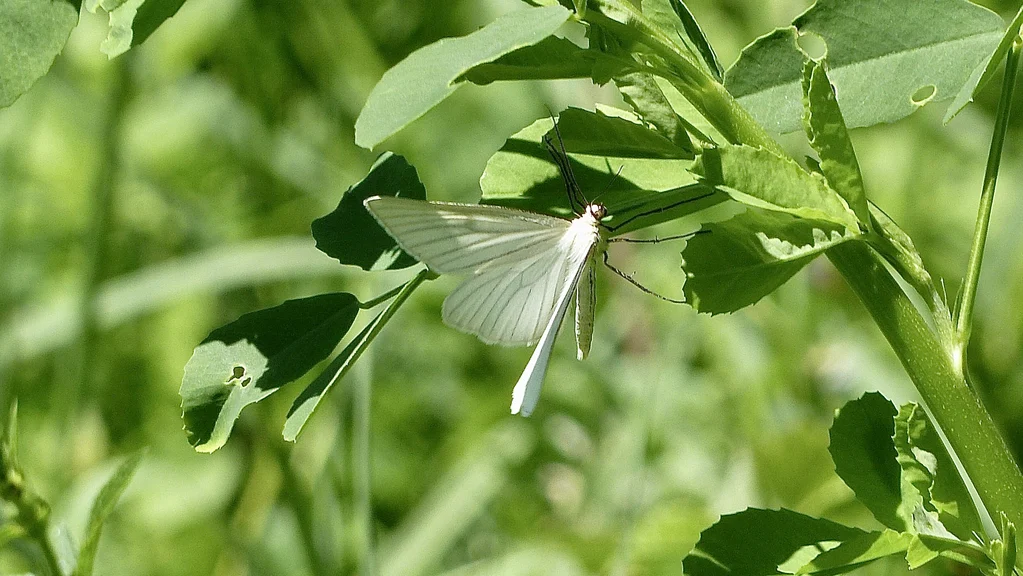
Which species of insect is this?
Siona lineata
